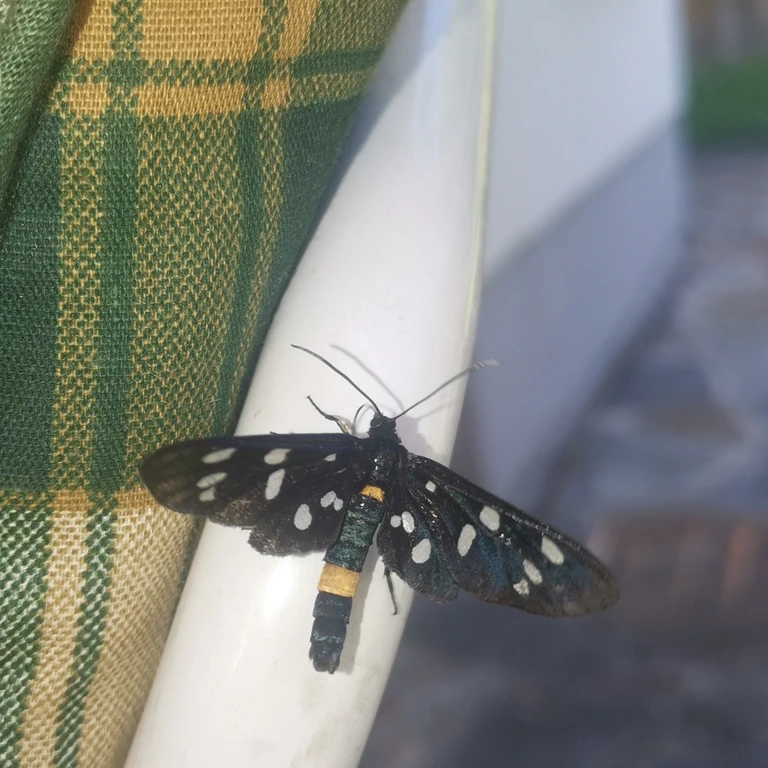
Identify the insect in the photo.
Amata phegea
